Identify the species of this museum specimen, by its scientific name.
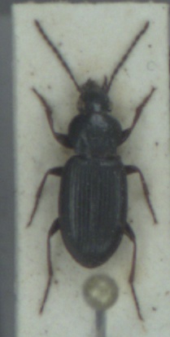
Pterostichus strenuus
